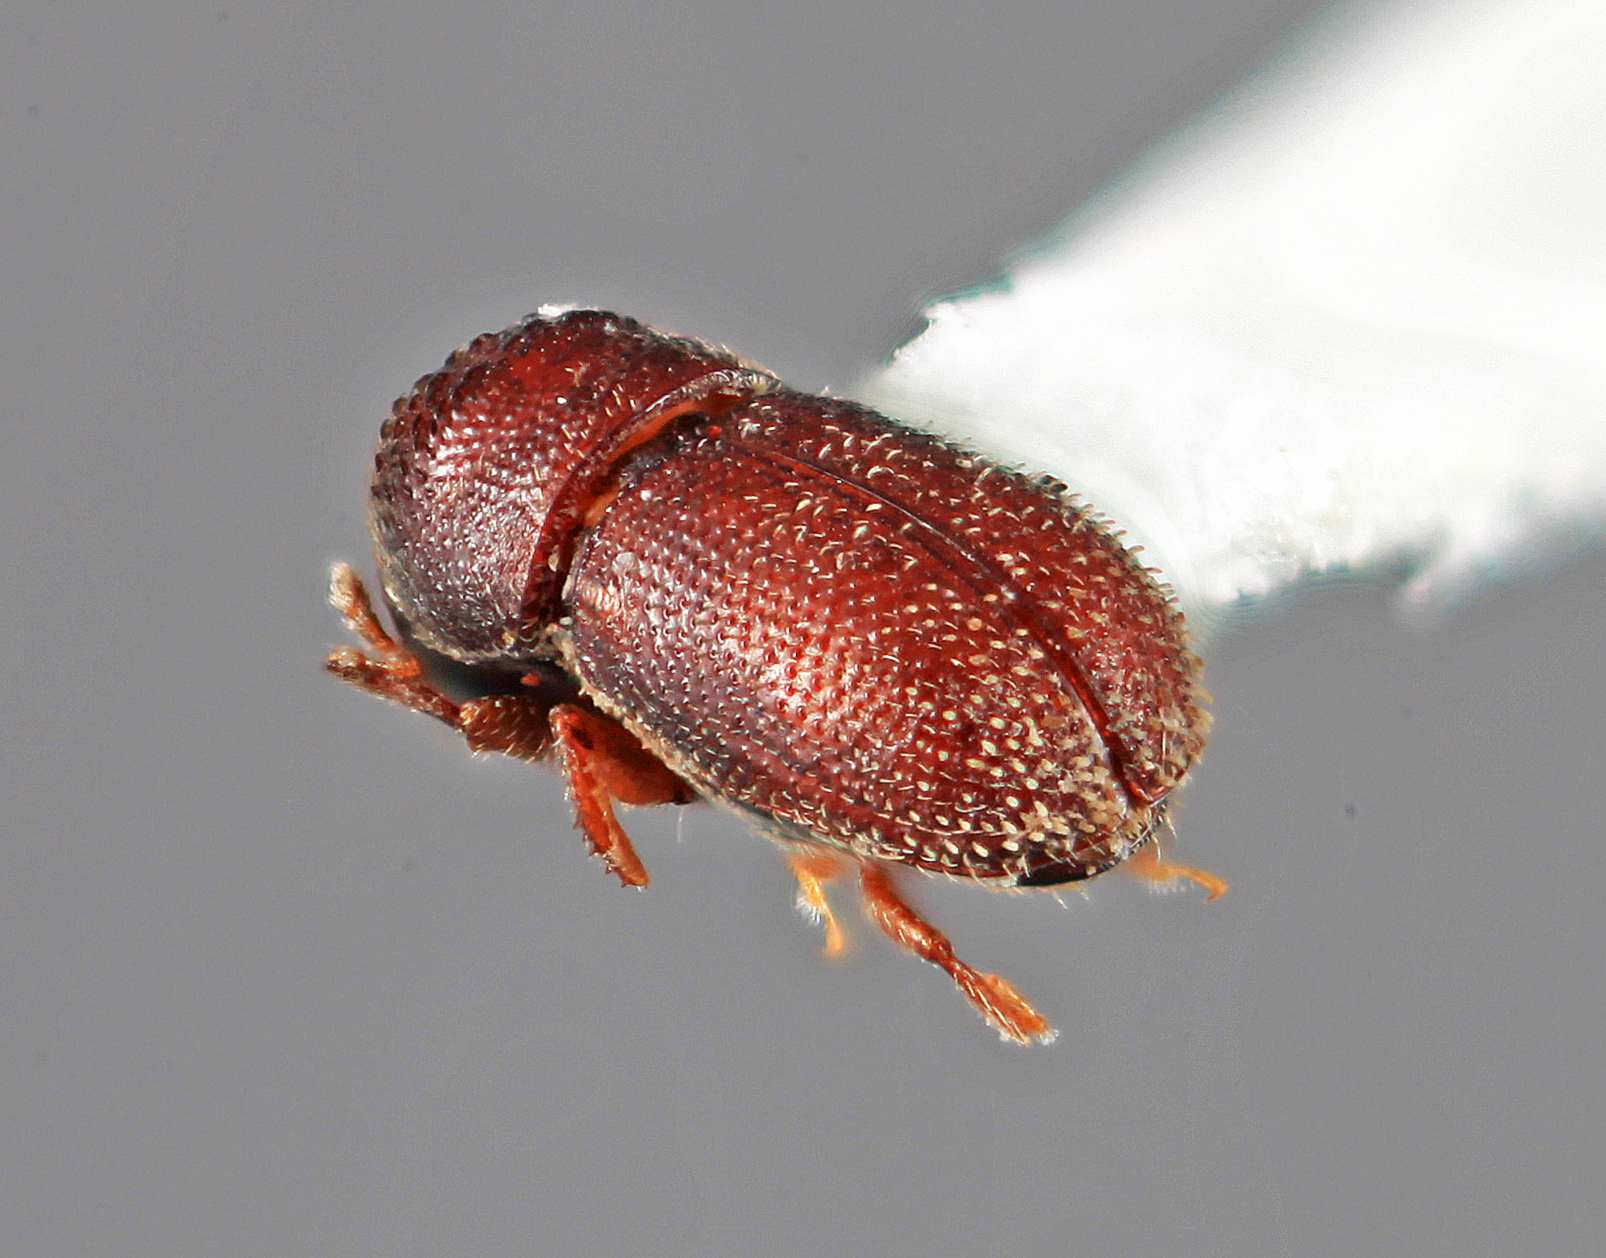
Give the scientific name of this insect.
Cryphalogenes euphorbiae
